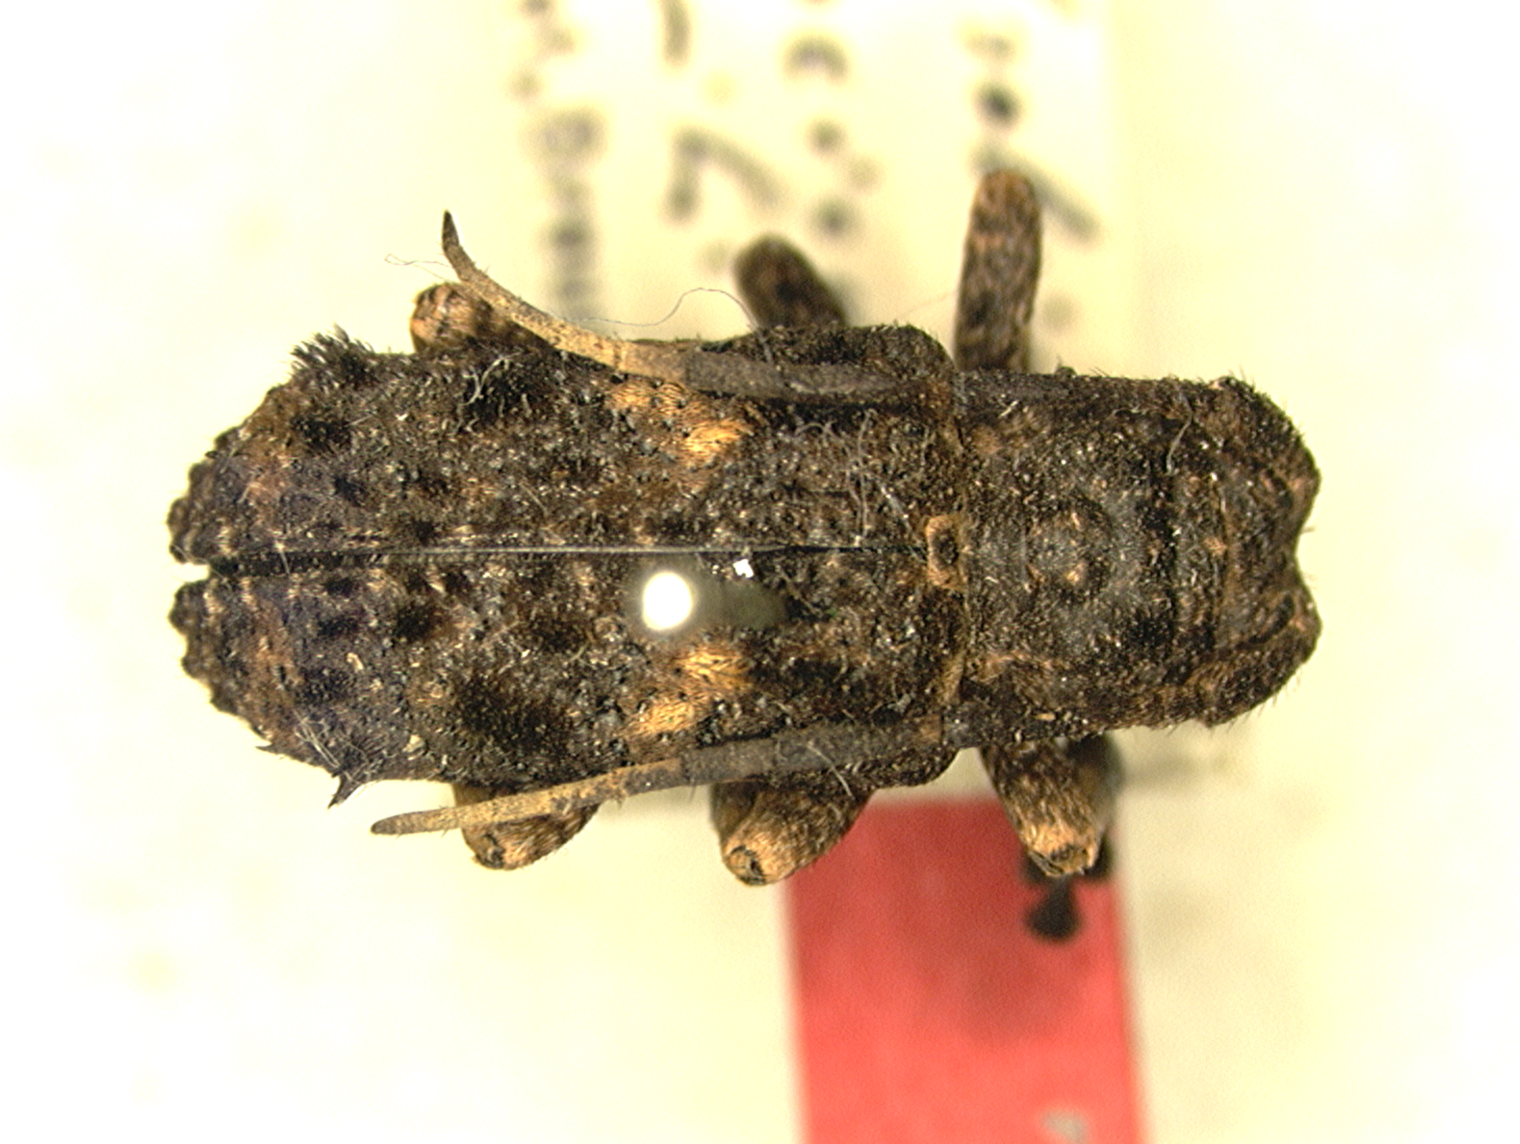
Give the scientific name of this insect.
Falsobiobessa fasciculosa
